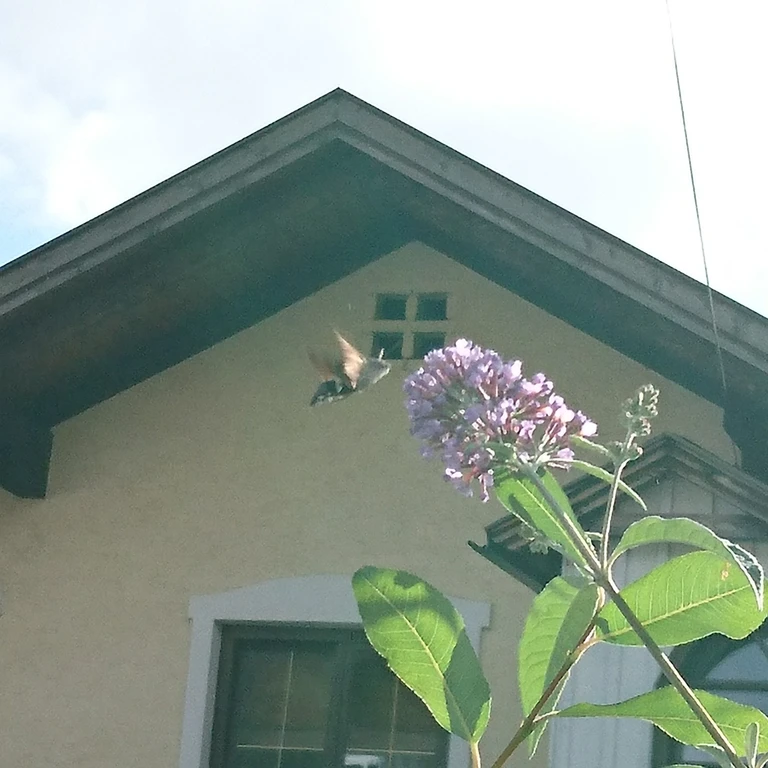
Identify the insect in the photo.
Macroglossum stellatarum
